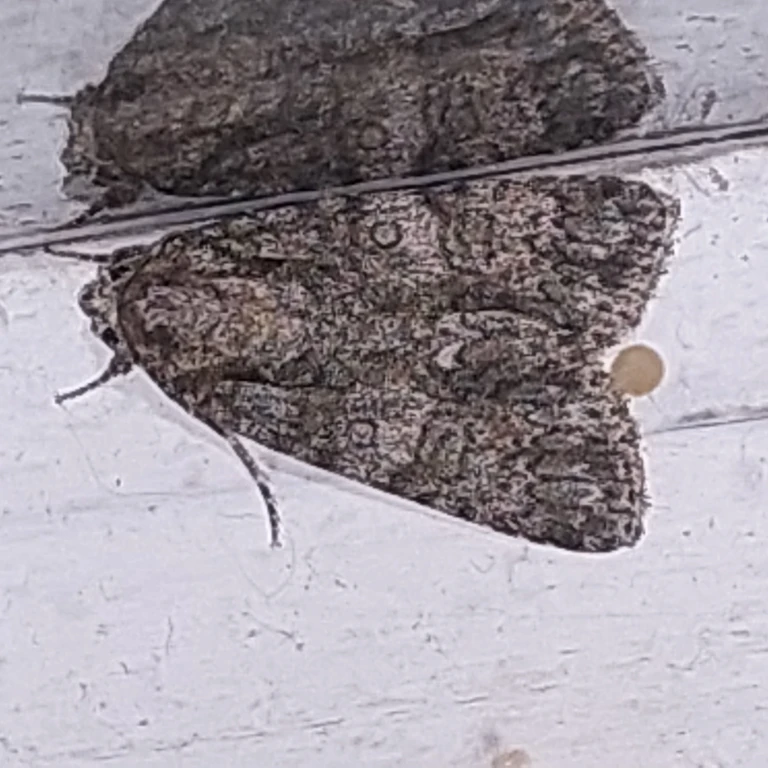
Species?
Acronicta rumicis
